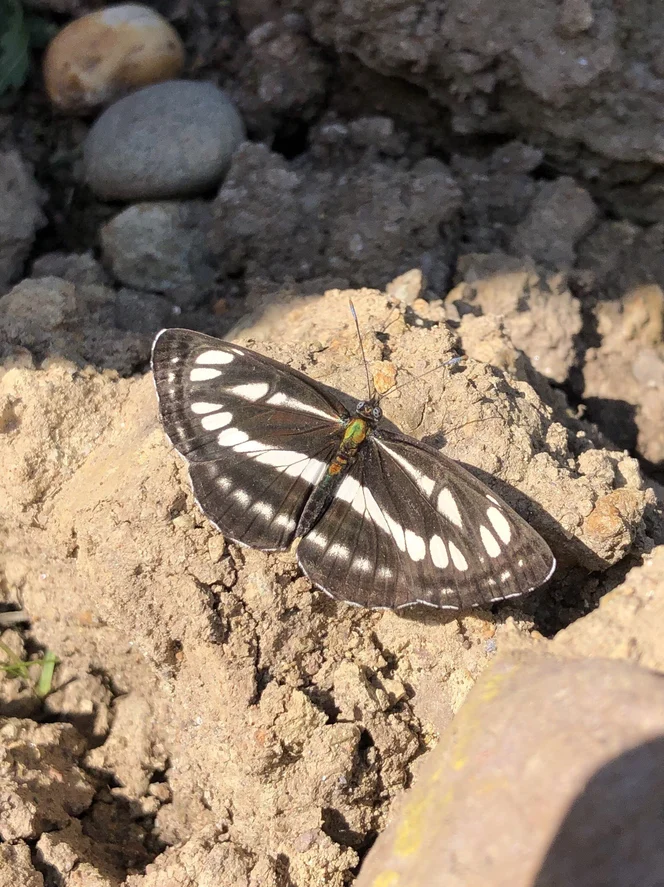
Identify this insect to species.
Neptis sappho
